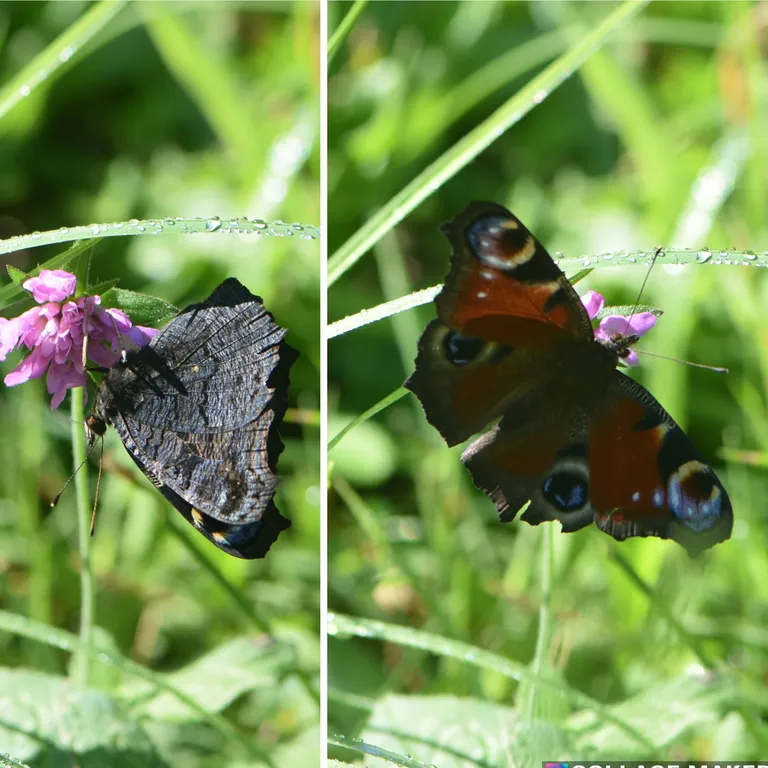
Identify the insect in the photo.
Aglais io
